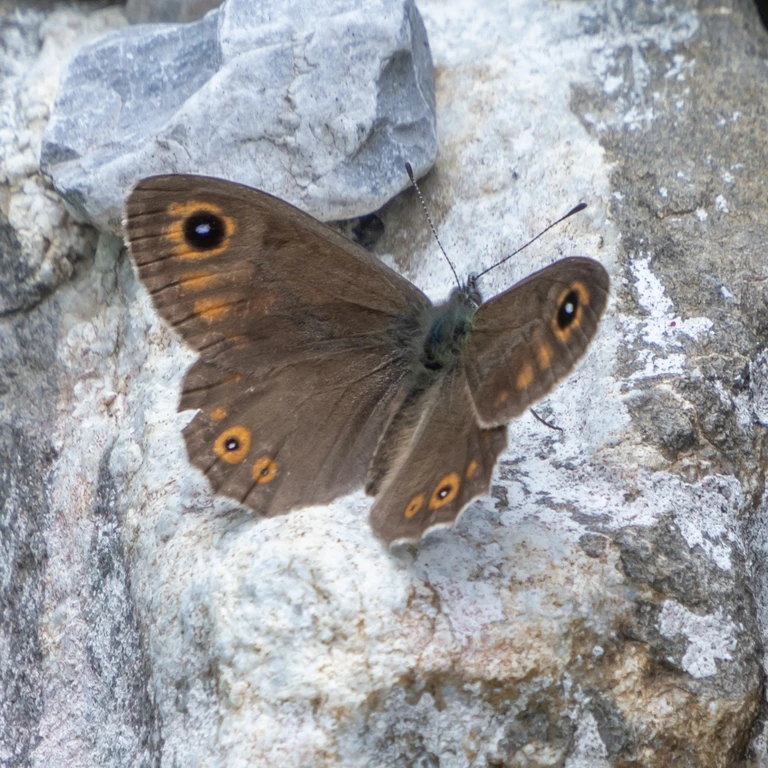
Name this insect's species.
Lasiommata maera (also Pararge maera)
